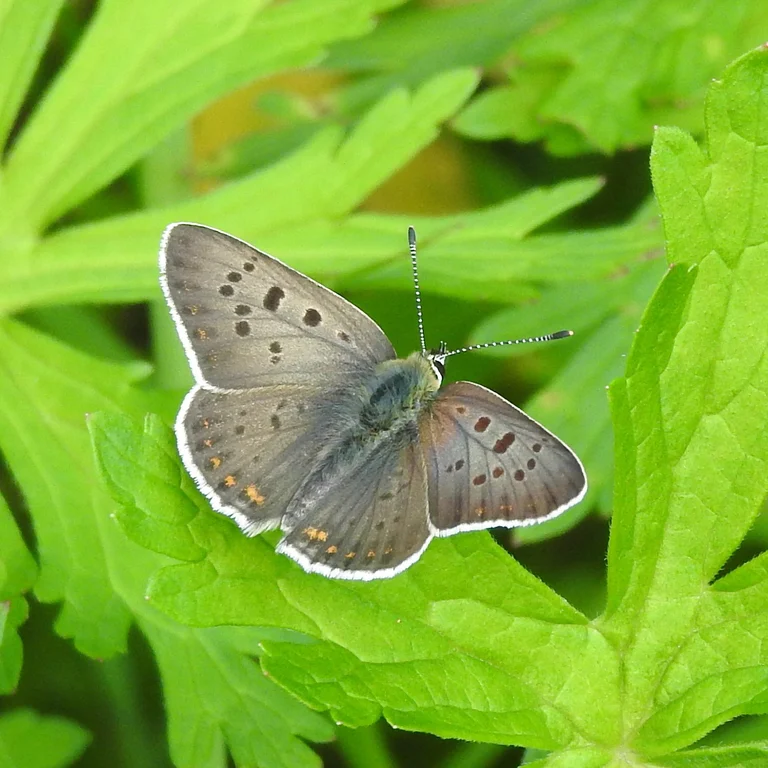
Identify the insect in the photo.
Lycaena tityrus (also Loweia tityrus)
